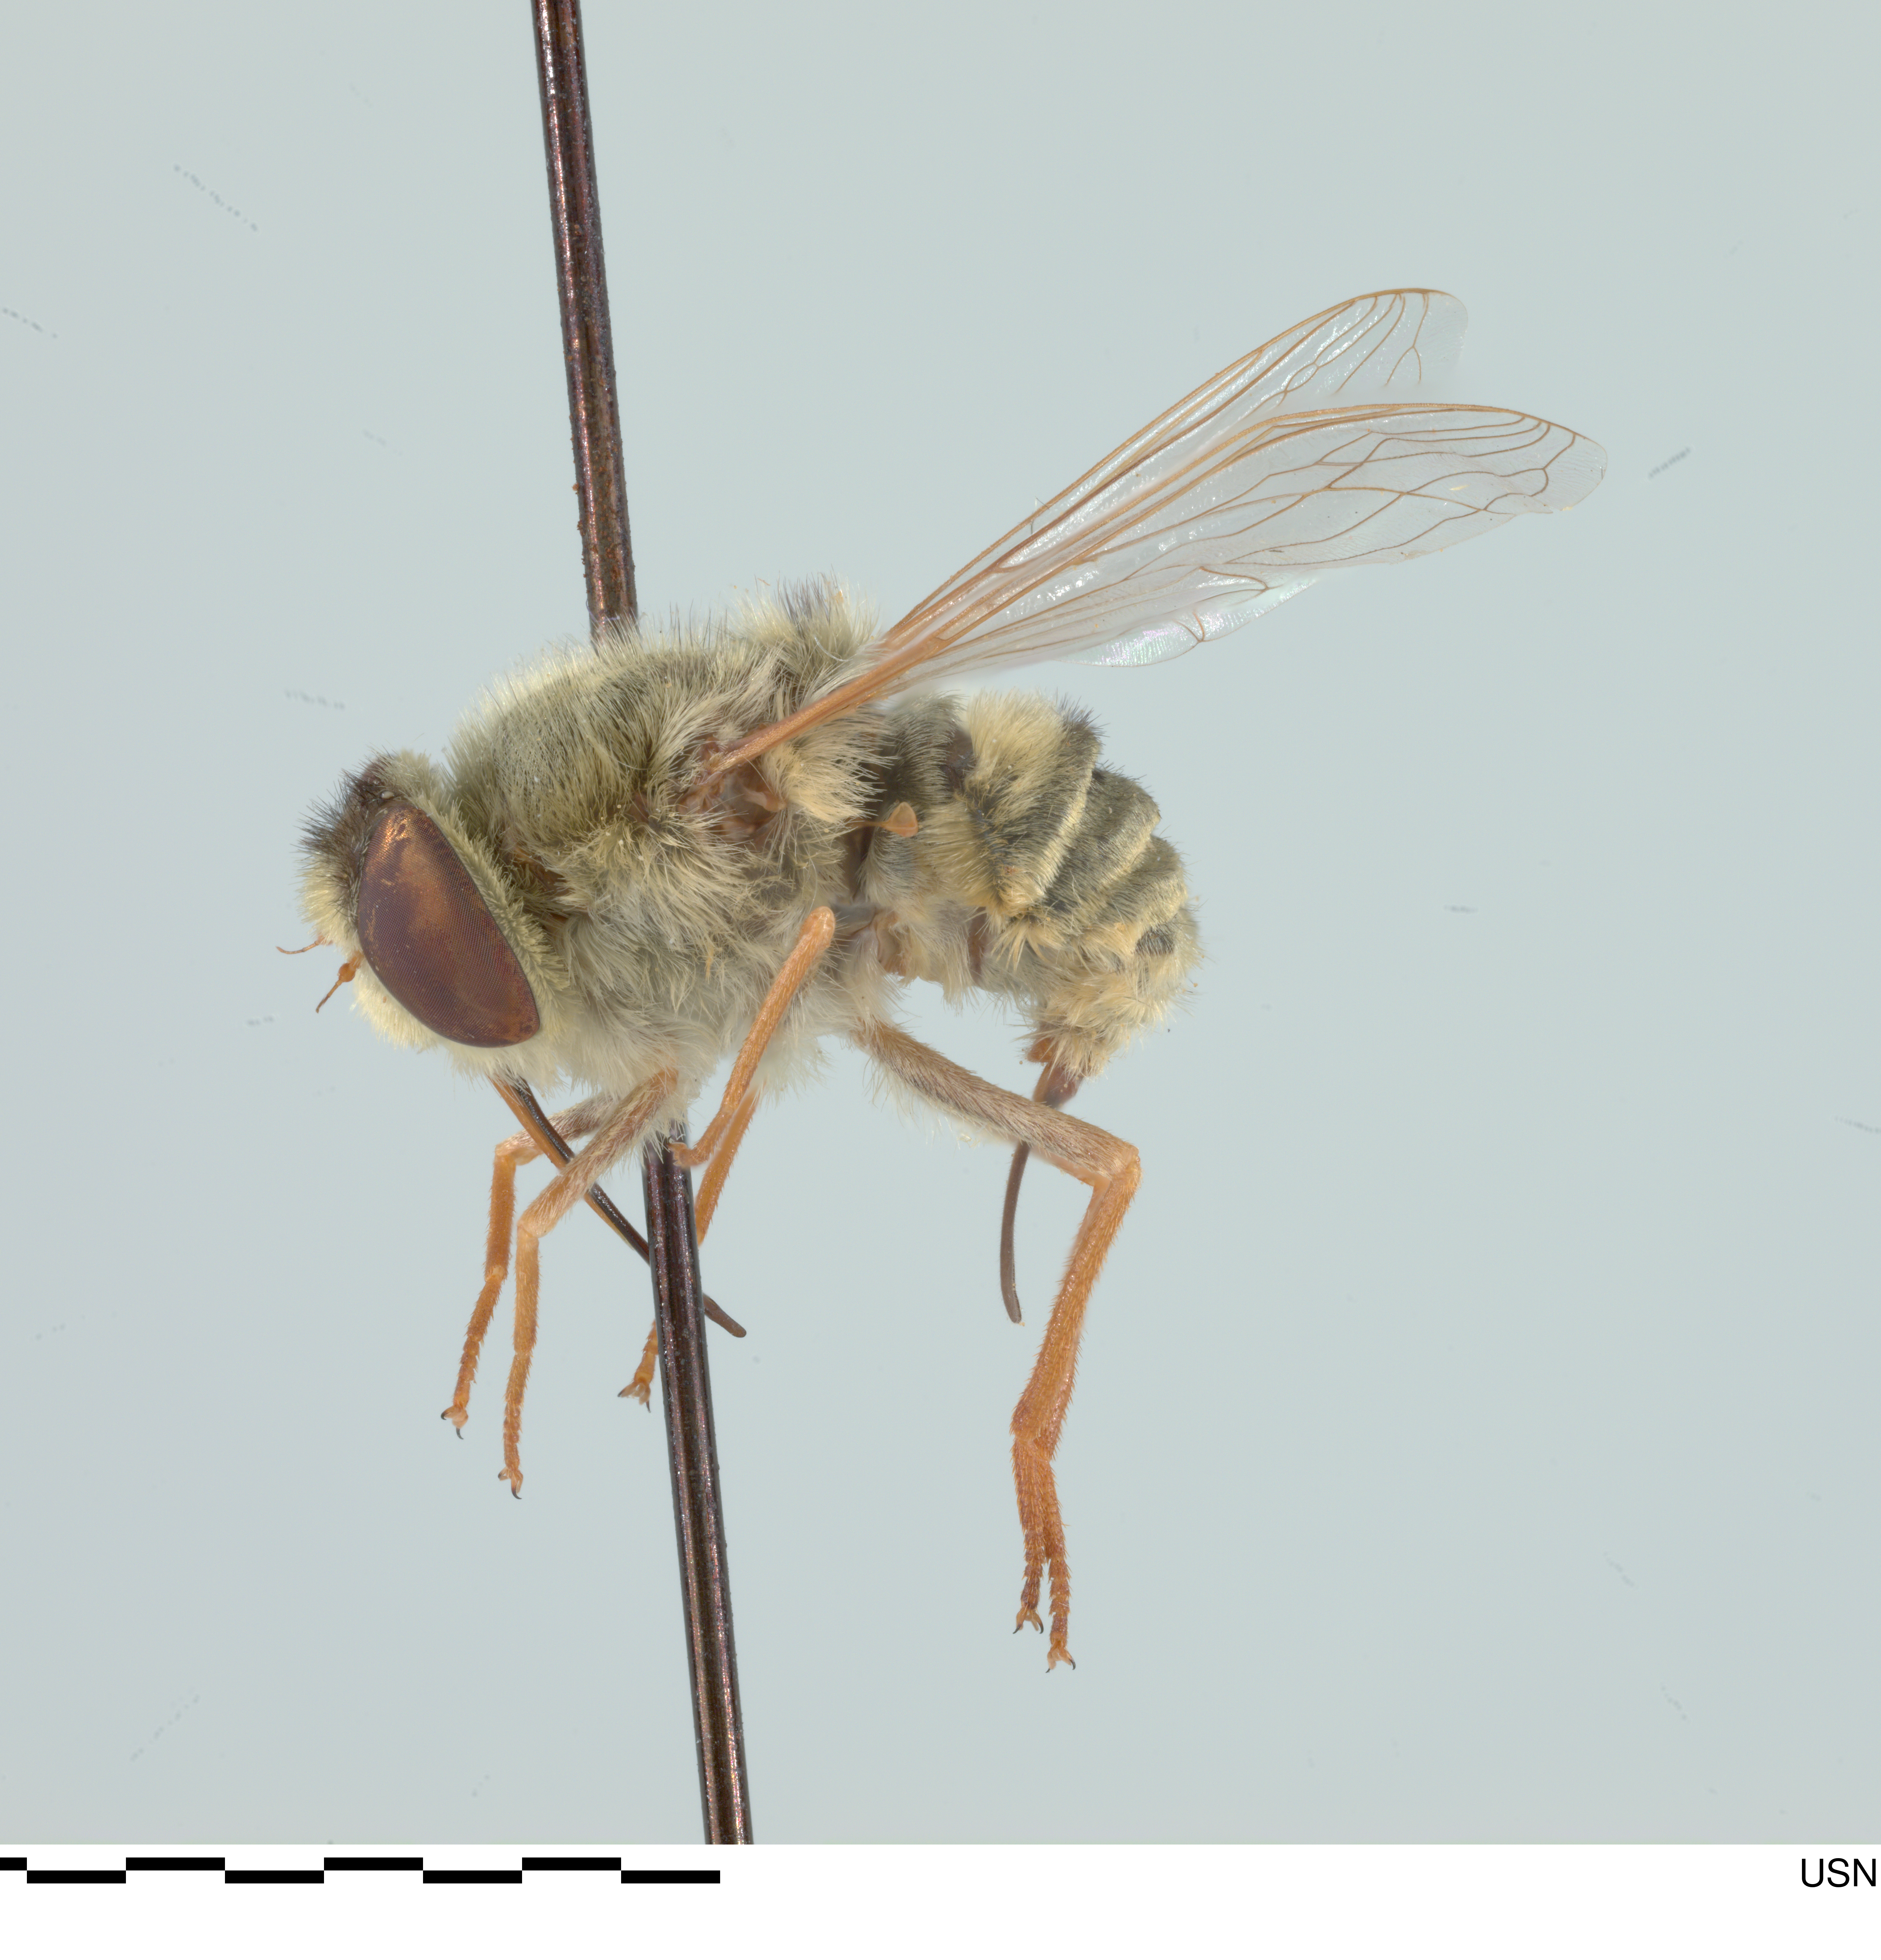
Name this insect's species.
Neorhynchocephalus sackenii
